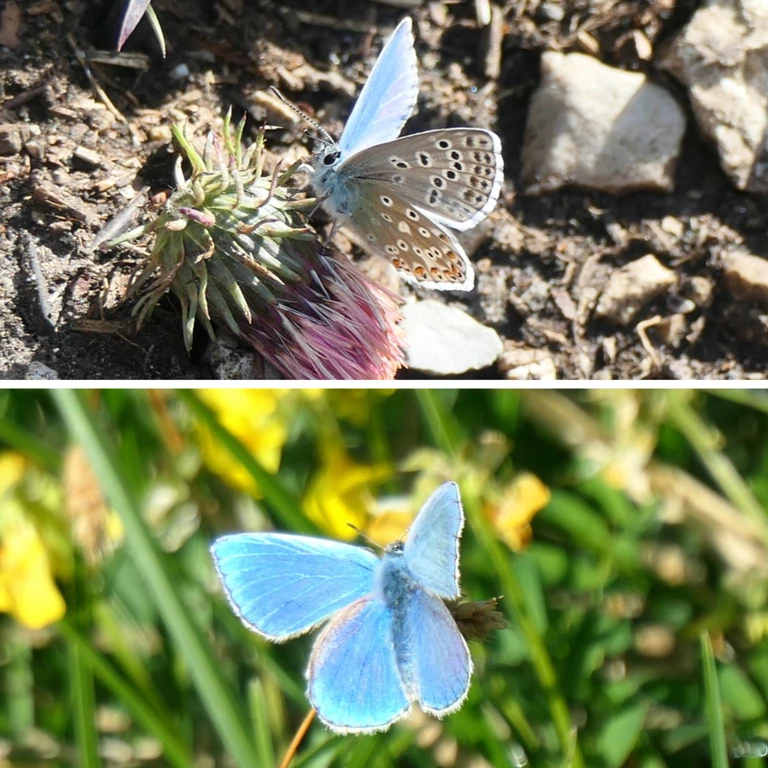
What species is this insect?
Lysandra bellargus
